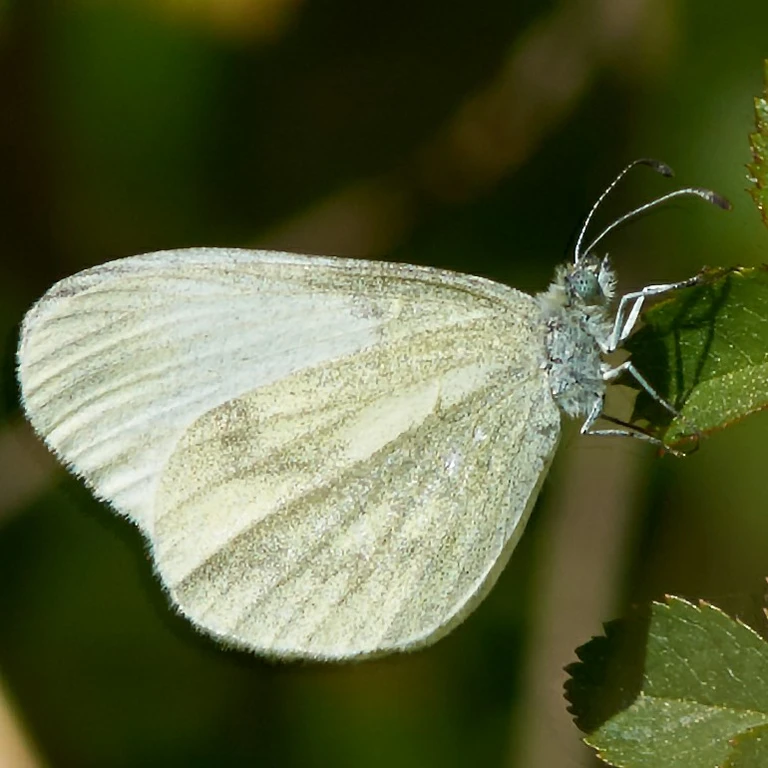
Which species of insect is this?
Leptidea sinapis/juvernica
